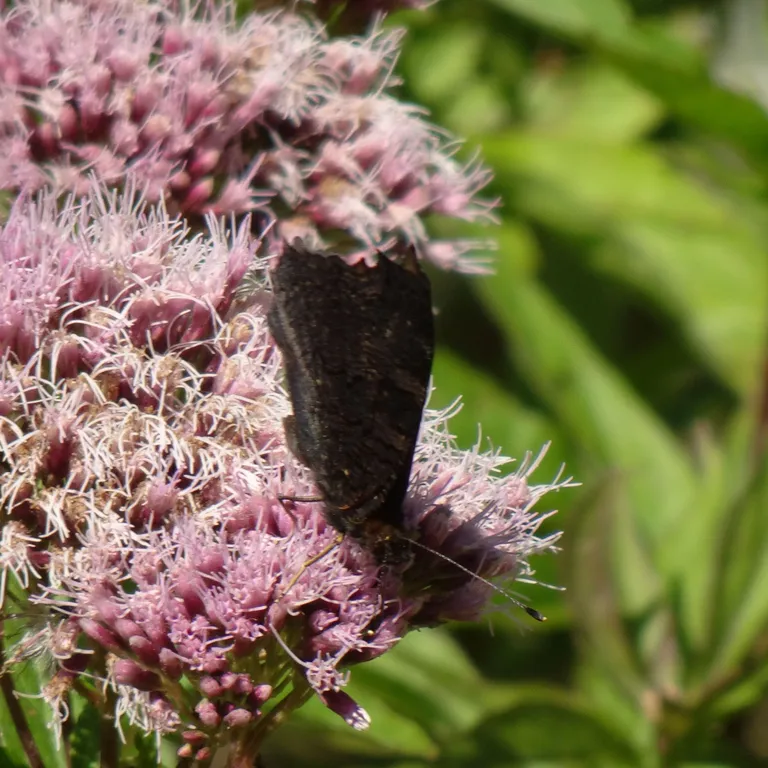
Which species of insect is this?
Aglais io
